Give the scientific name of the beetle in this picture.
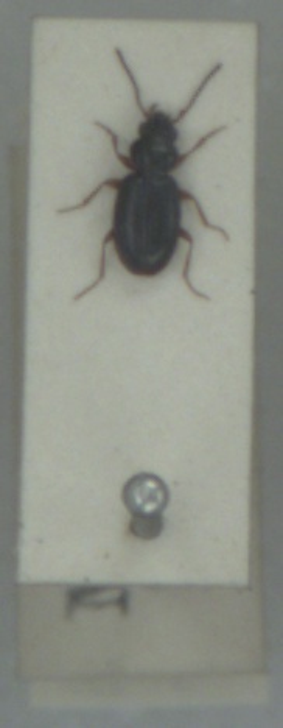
Bembidion gilvipes
